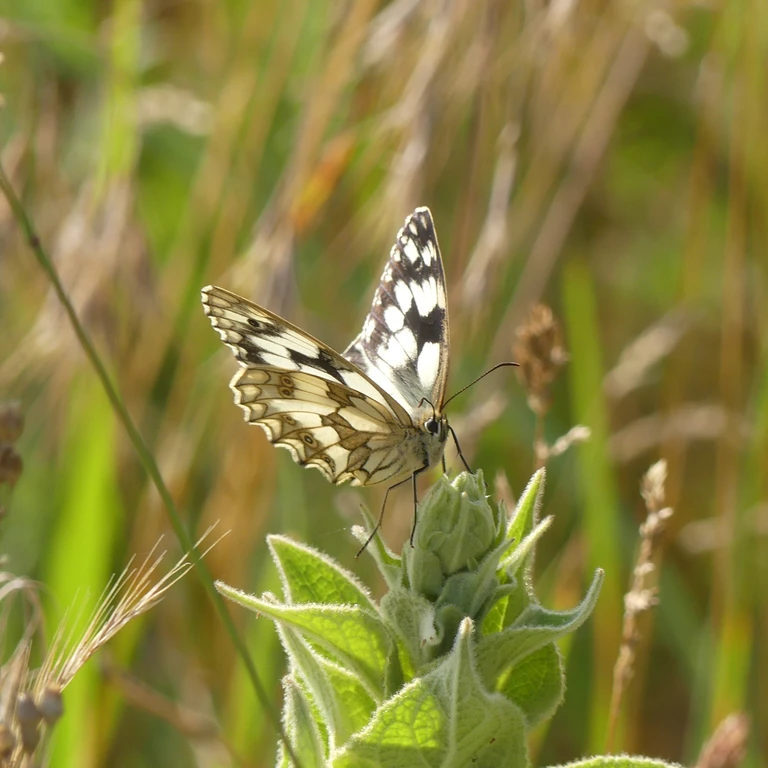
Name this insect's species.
Melanargia galathea
